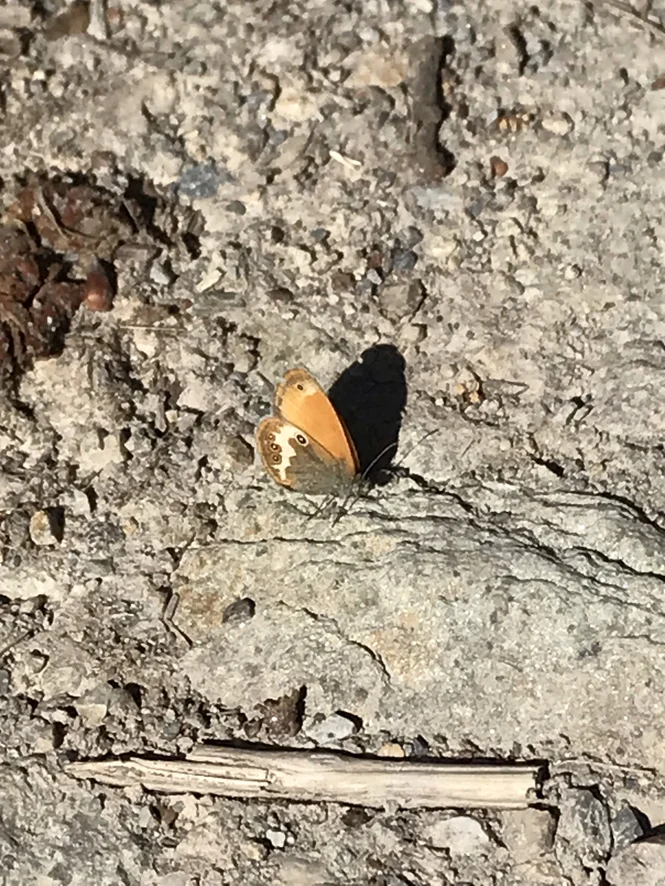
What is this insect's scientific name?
Coenonympha arcania
